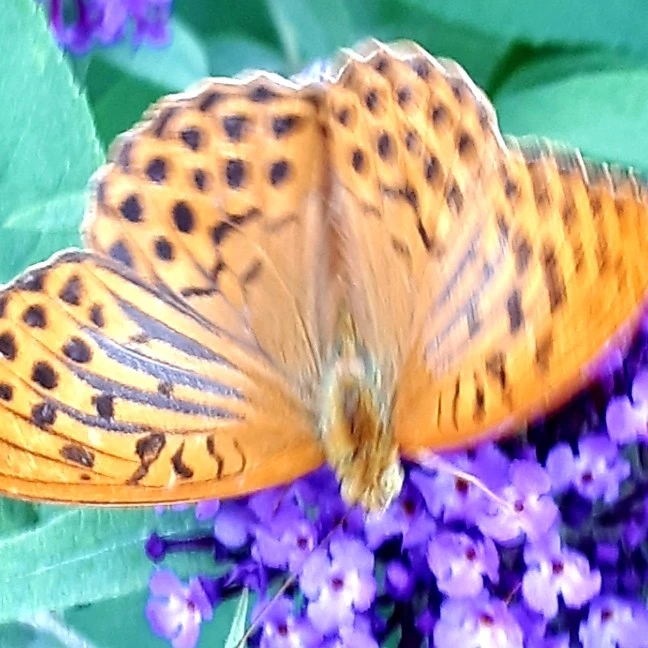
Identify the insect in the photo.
Argynnis paphia
